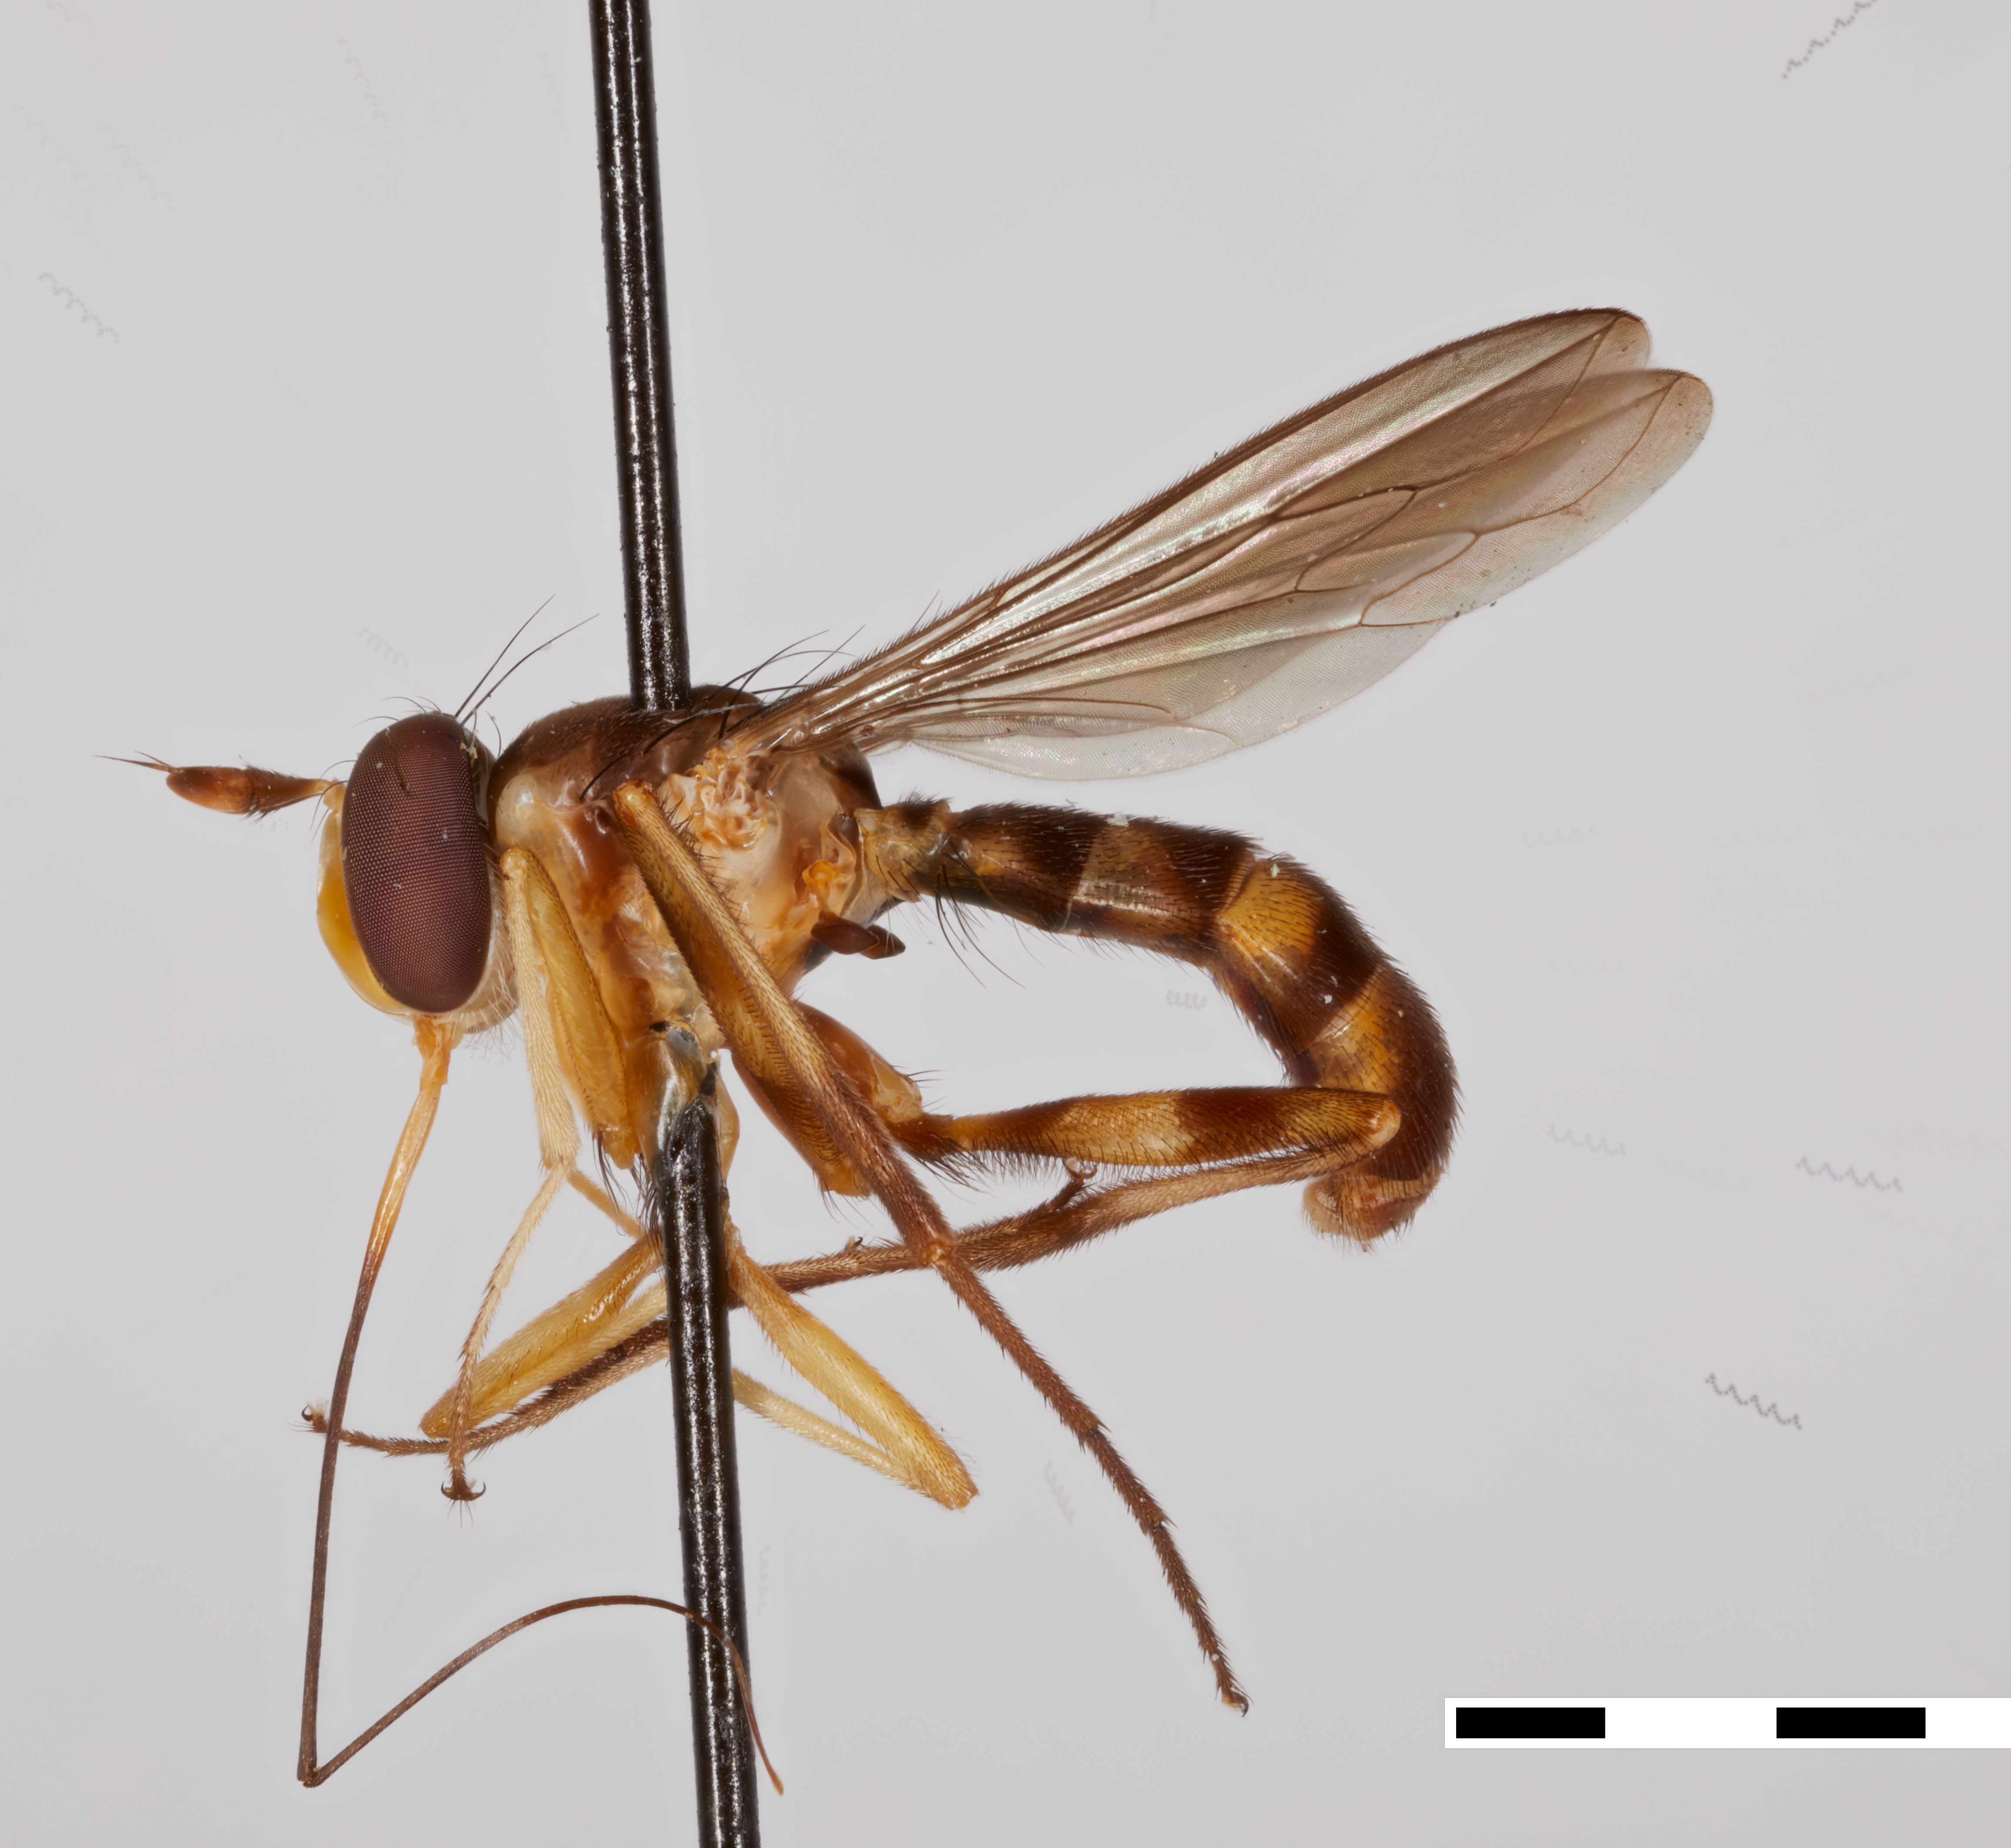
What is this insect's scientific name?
Stylogaster tibialis
